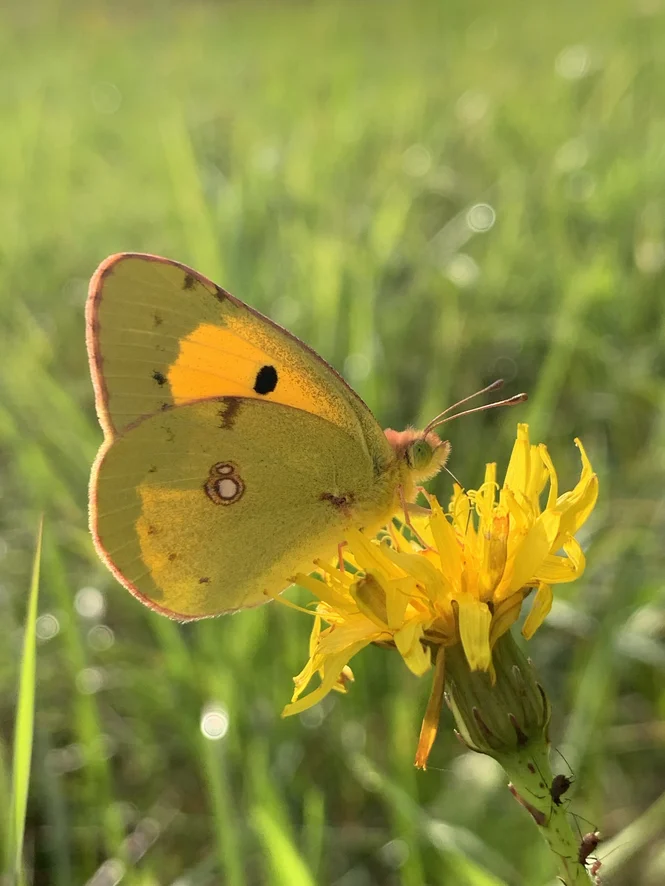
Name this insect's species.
Colias croceus
